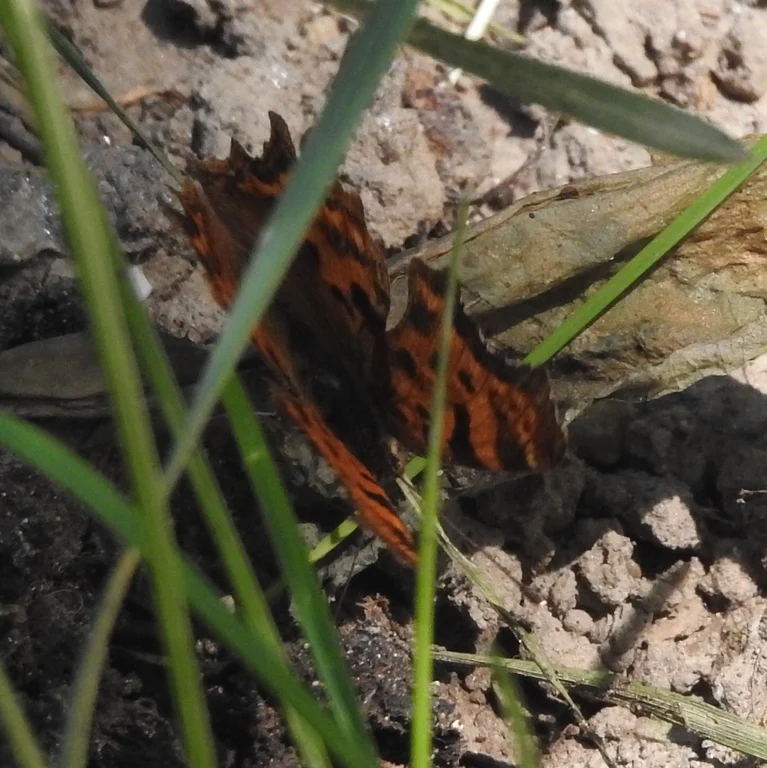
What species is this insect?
Polygonia c-album
